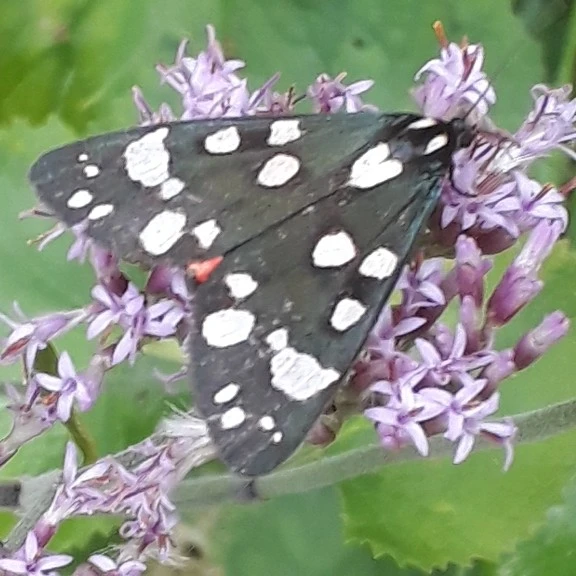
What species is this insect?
Callimorpha dominula
